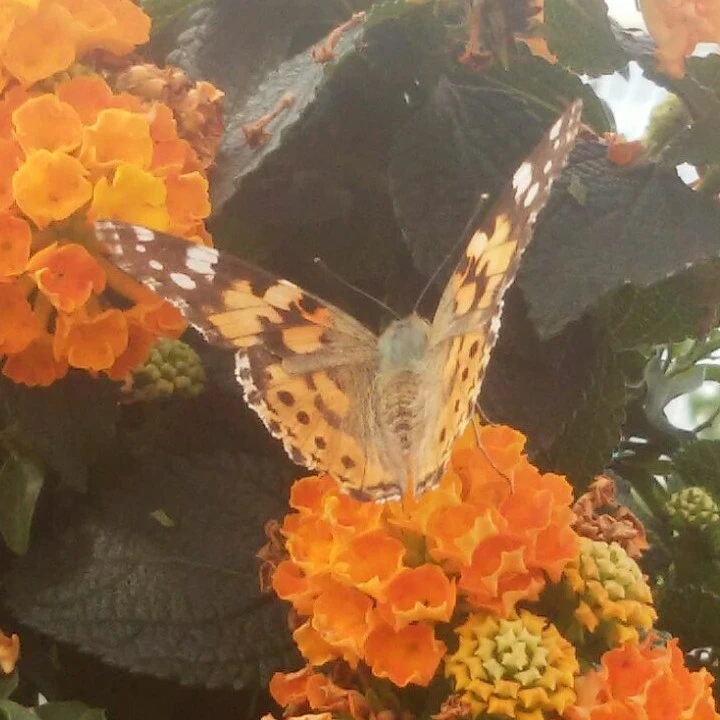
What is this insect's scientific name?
Vanessa cardui
